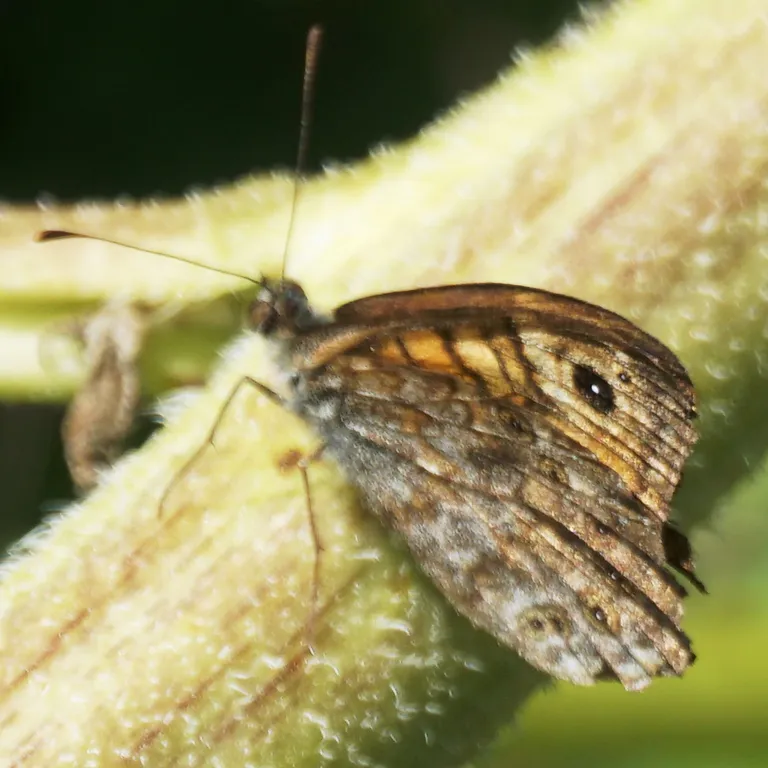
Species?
Lasiommata megera (also Pararge megera)
